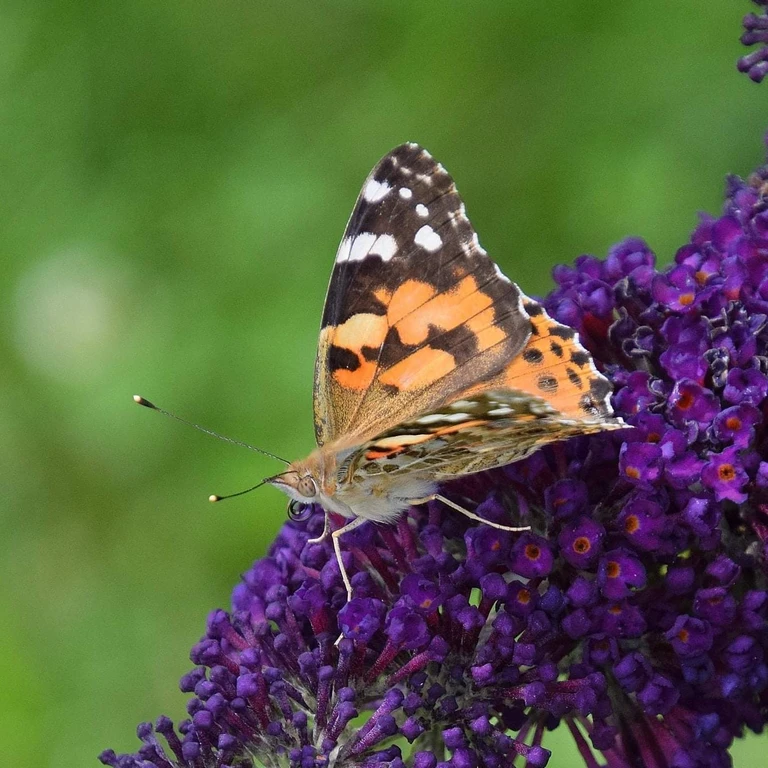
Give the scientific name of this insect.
Vanessa cardui
